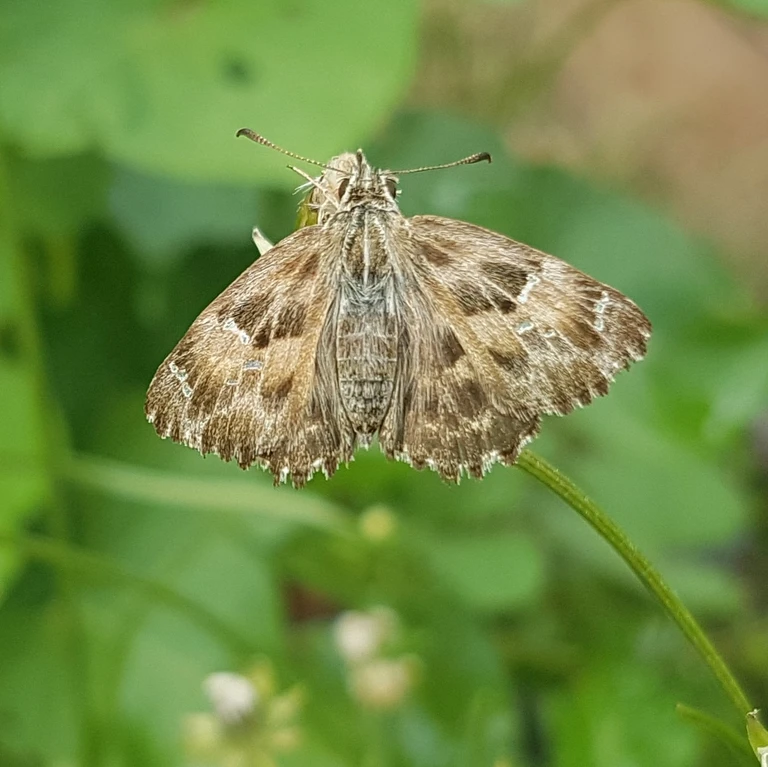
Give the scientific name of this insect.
Carcharodus alceae
